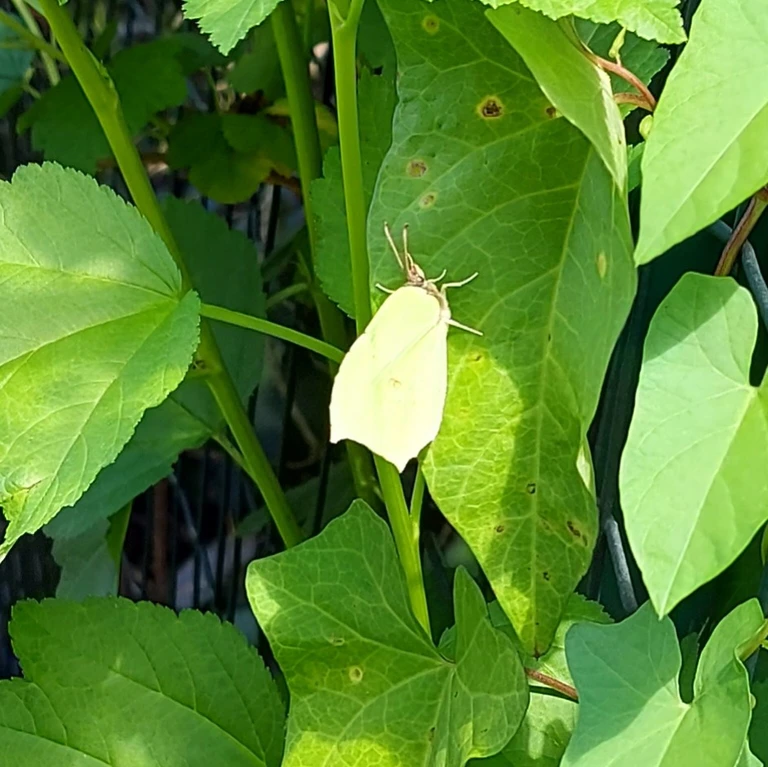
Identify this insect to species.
Gonepteryx rhamni
